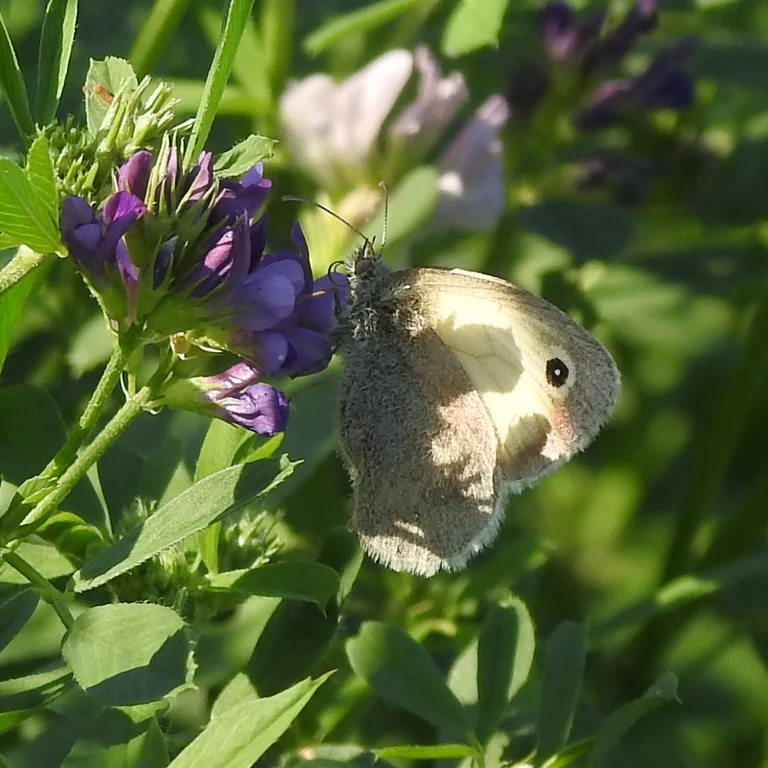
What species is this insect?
Coenonympha pamphilus
